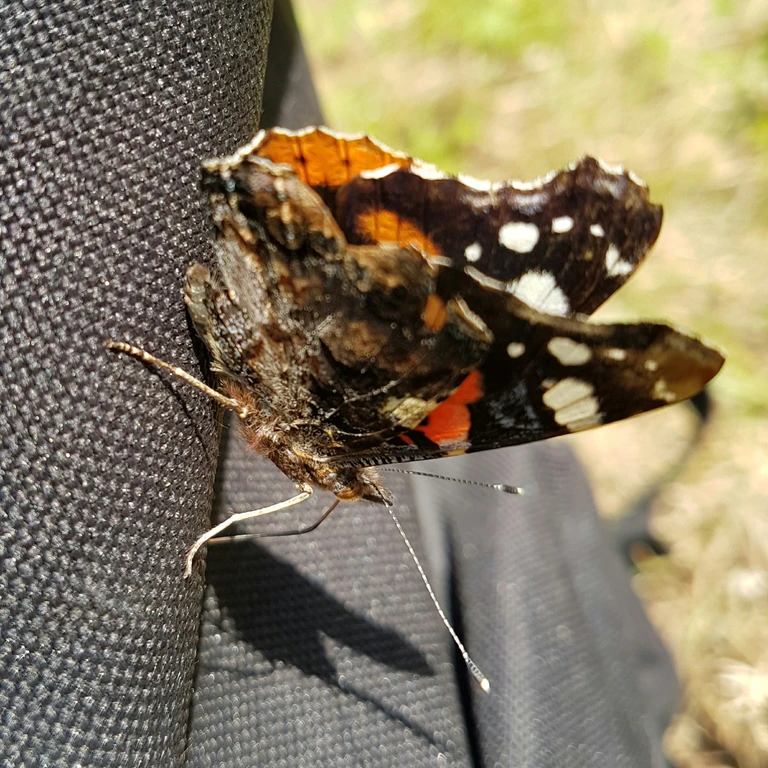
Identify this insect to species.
Vanessa atalanta
